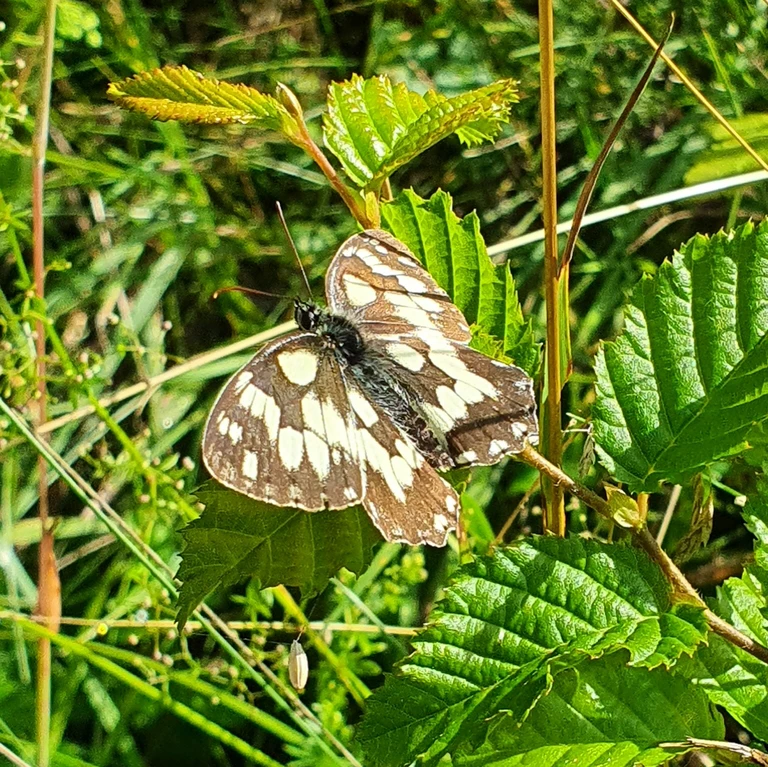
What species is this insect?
Melanargia galathea
